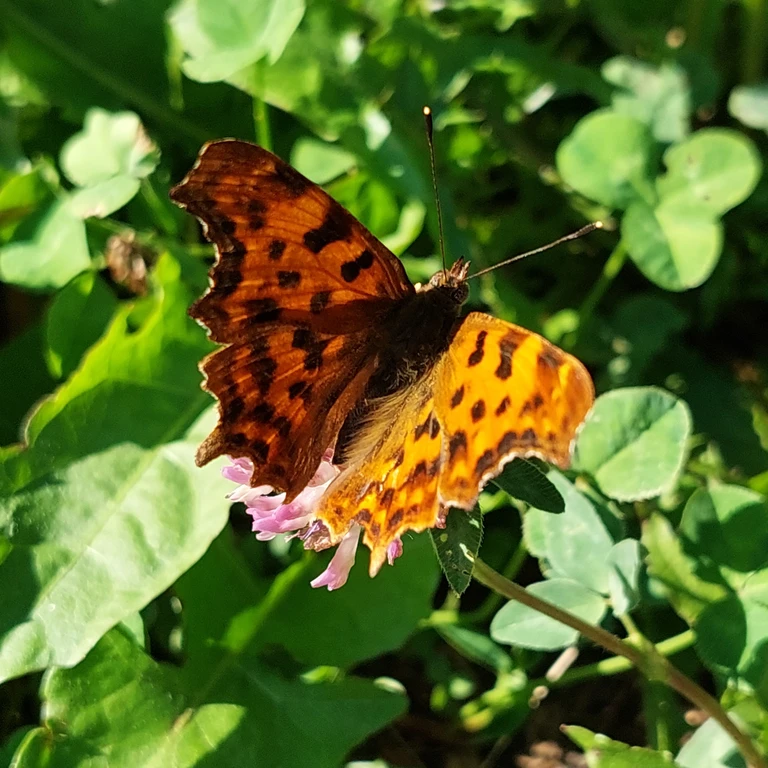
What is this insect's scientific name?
Polygonia c-album
